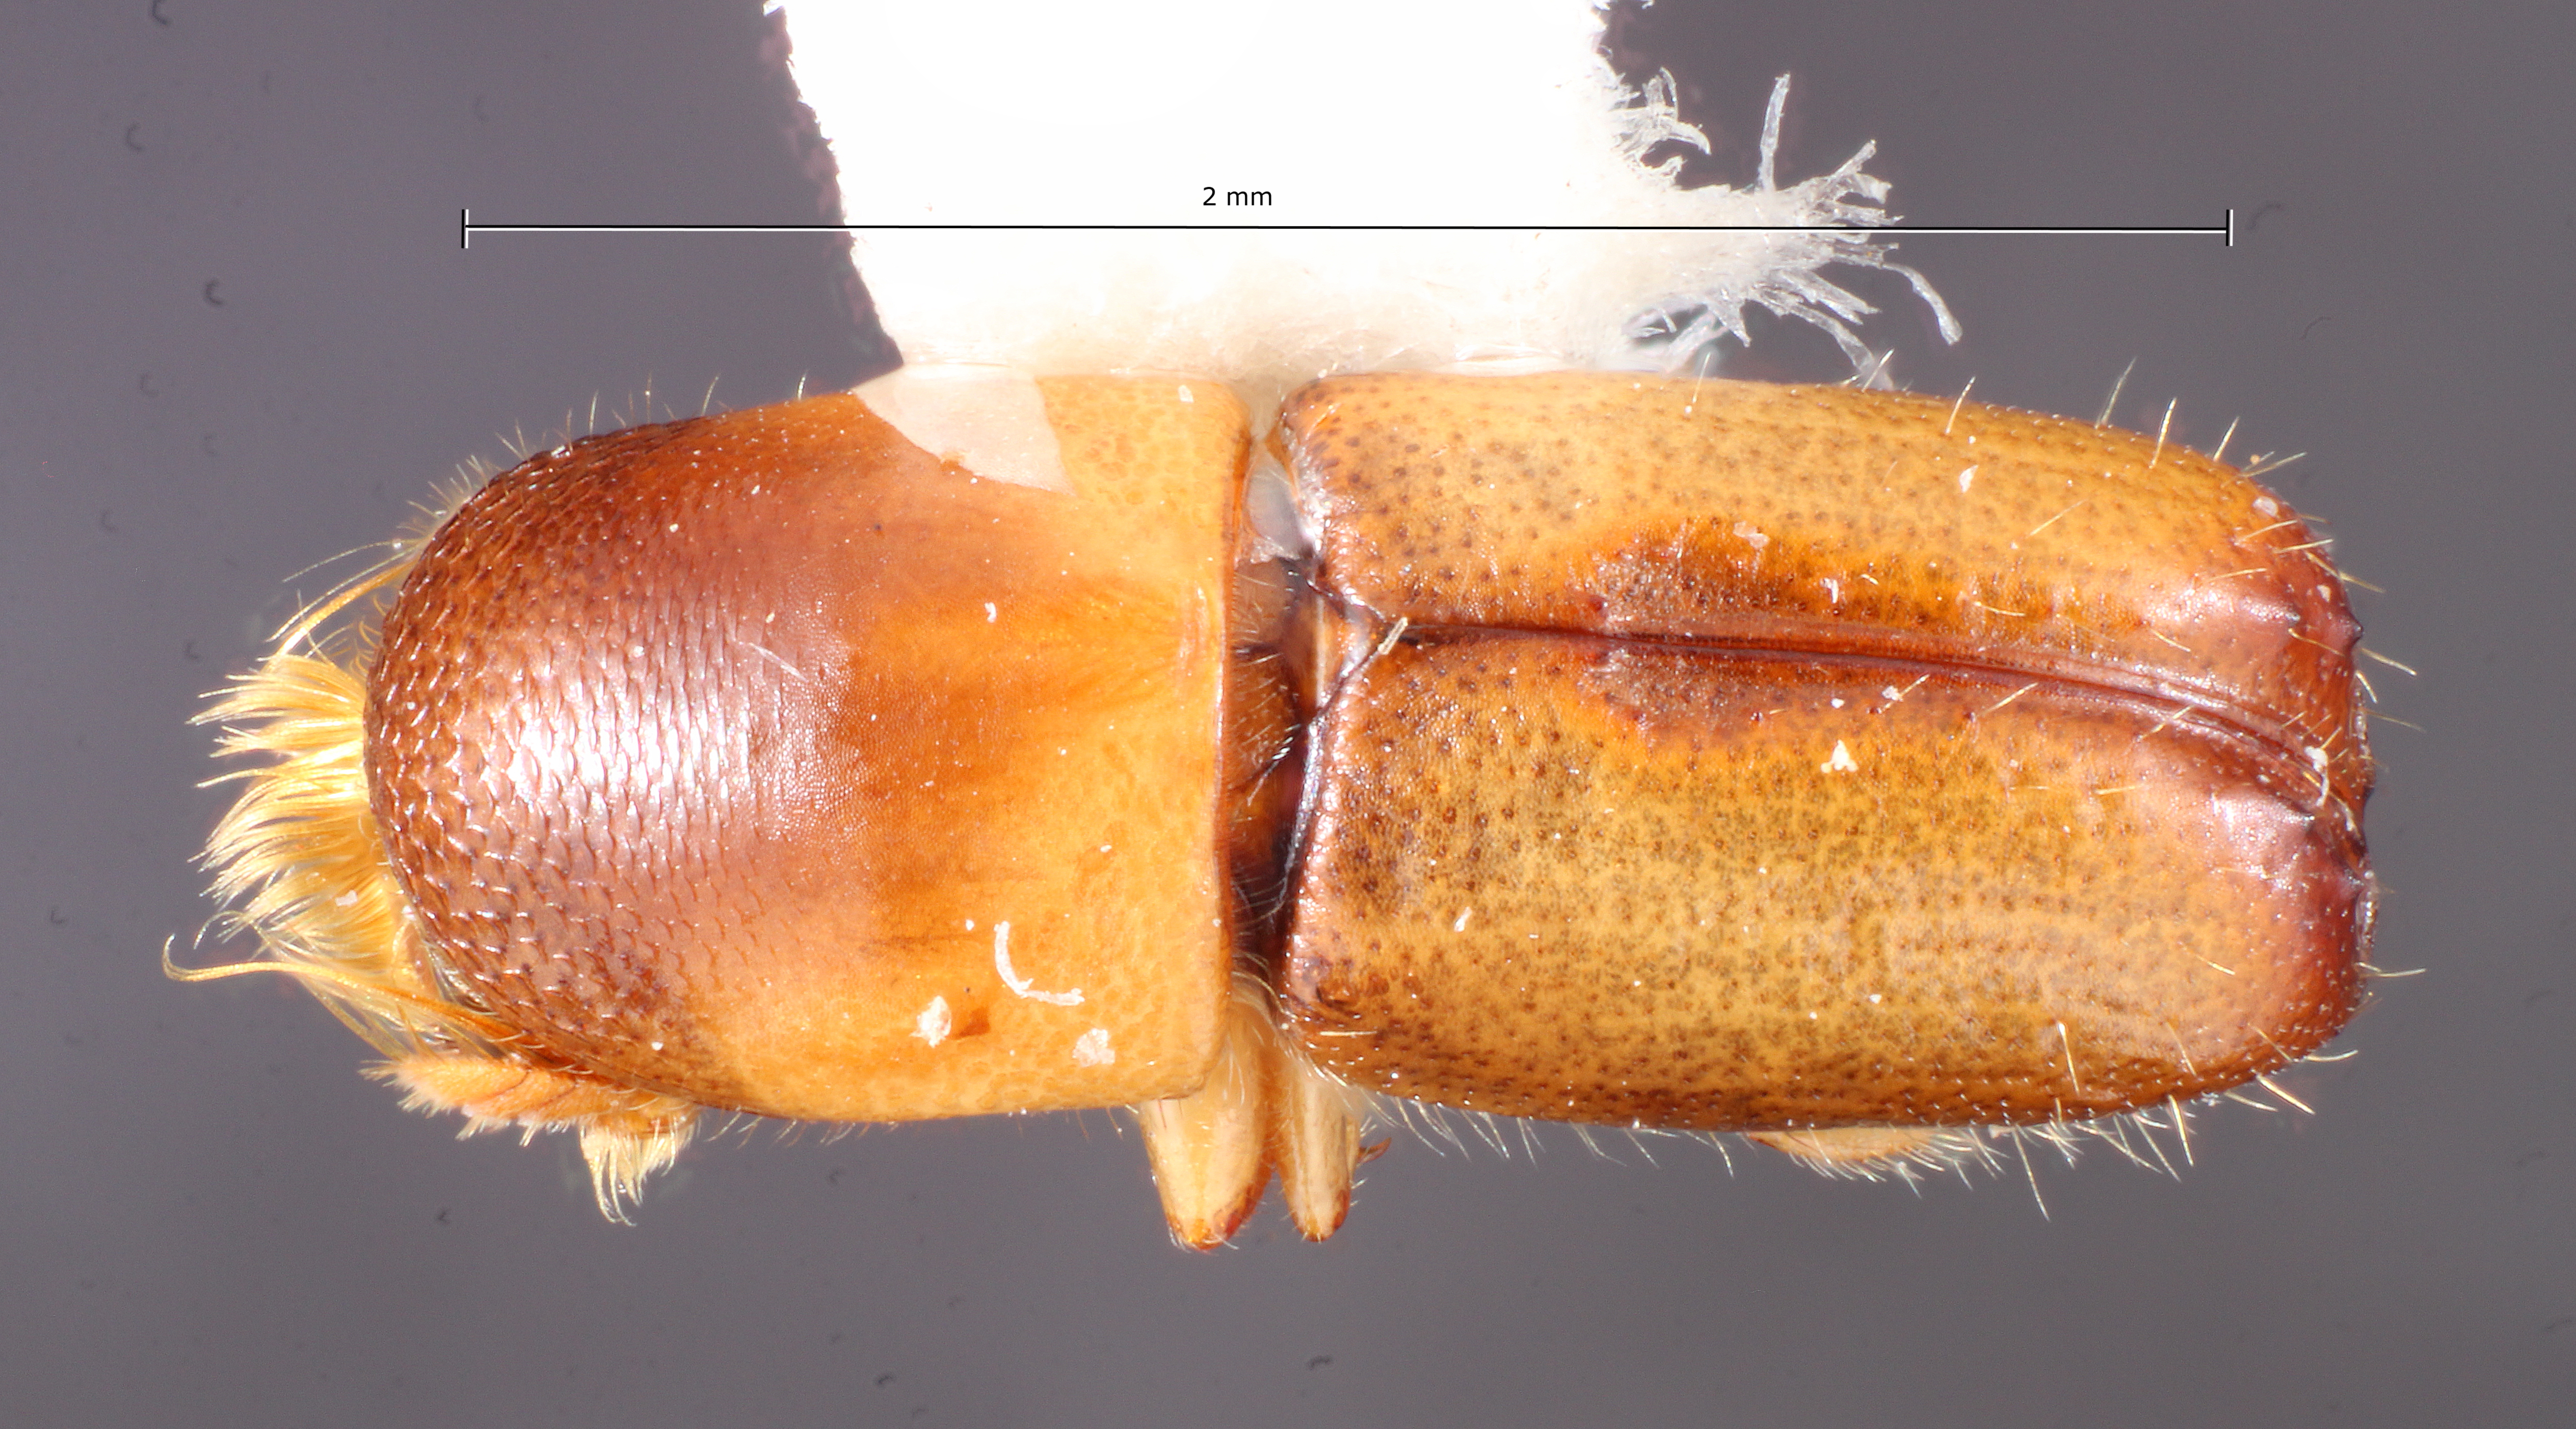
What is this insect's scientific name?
Monarthrum ferrarii
